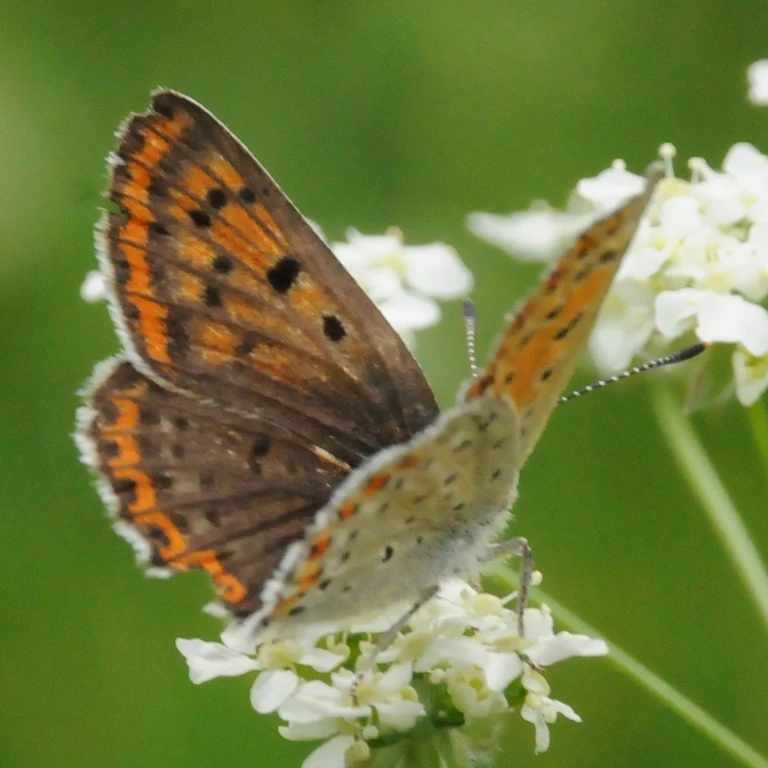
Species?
Lycaena tityrus (also Loweia tityrus)
